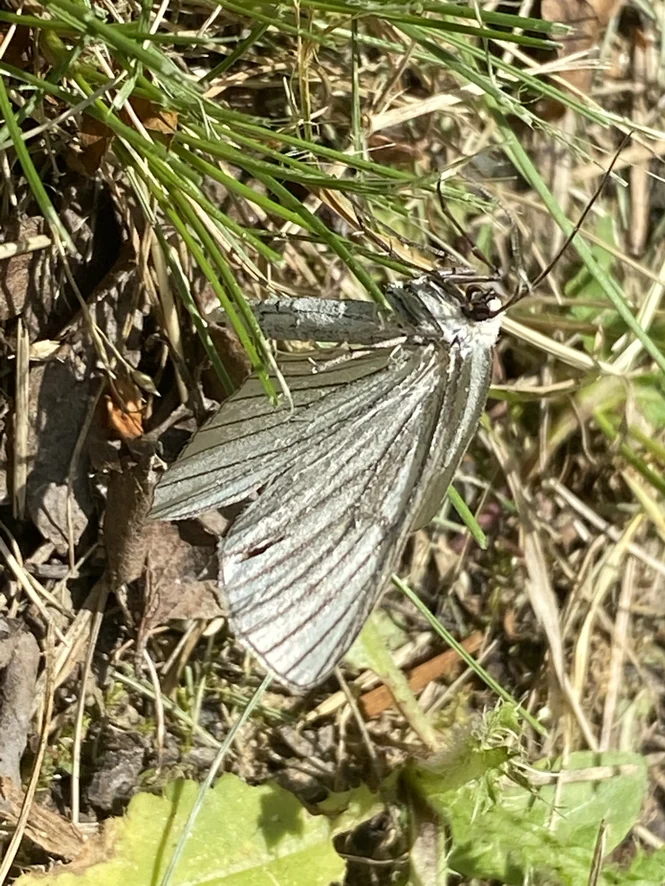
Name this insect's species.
Siona lineata
